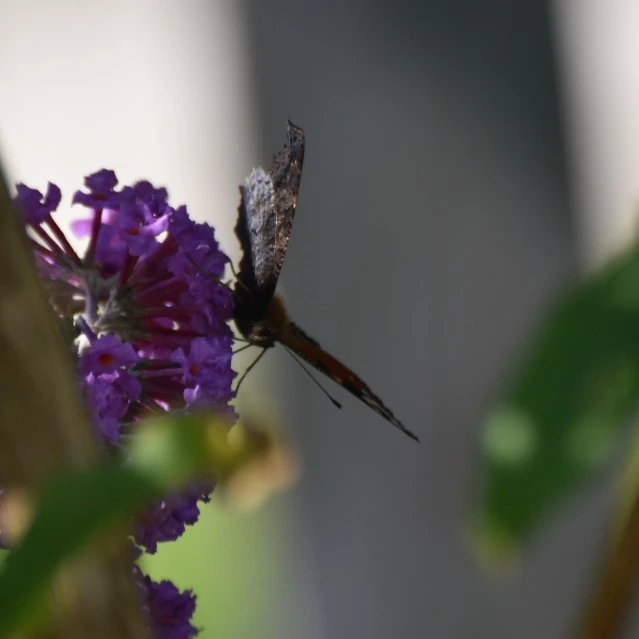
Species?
Aglais io
